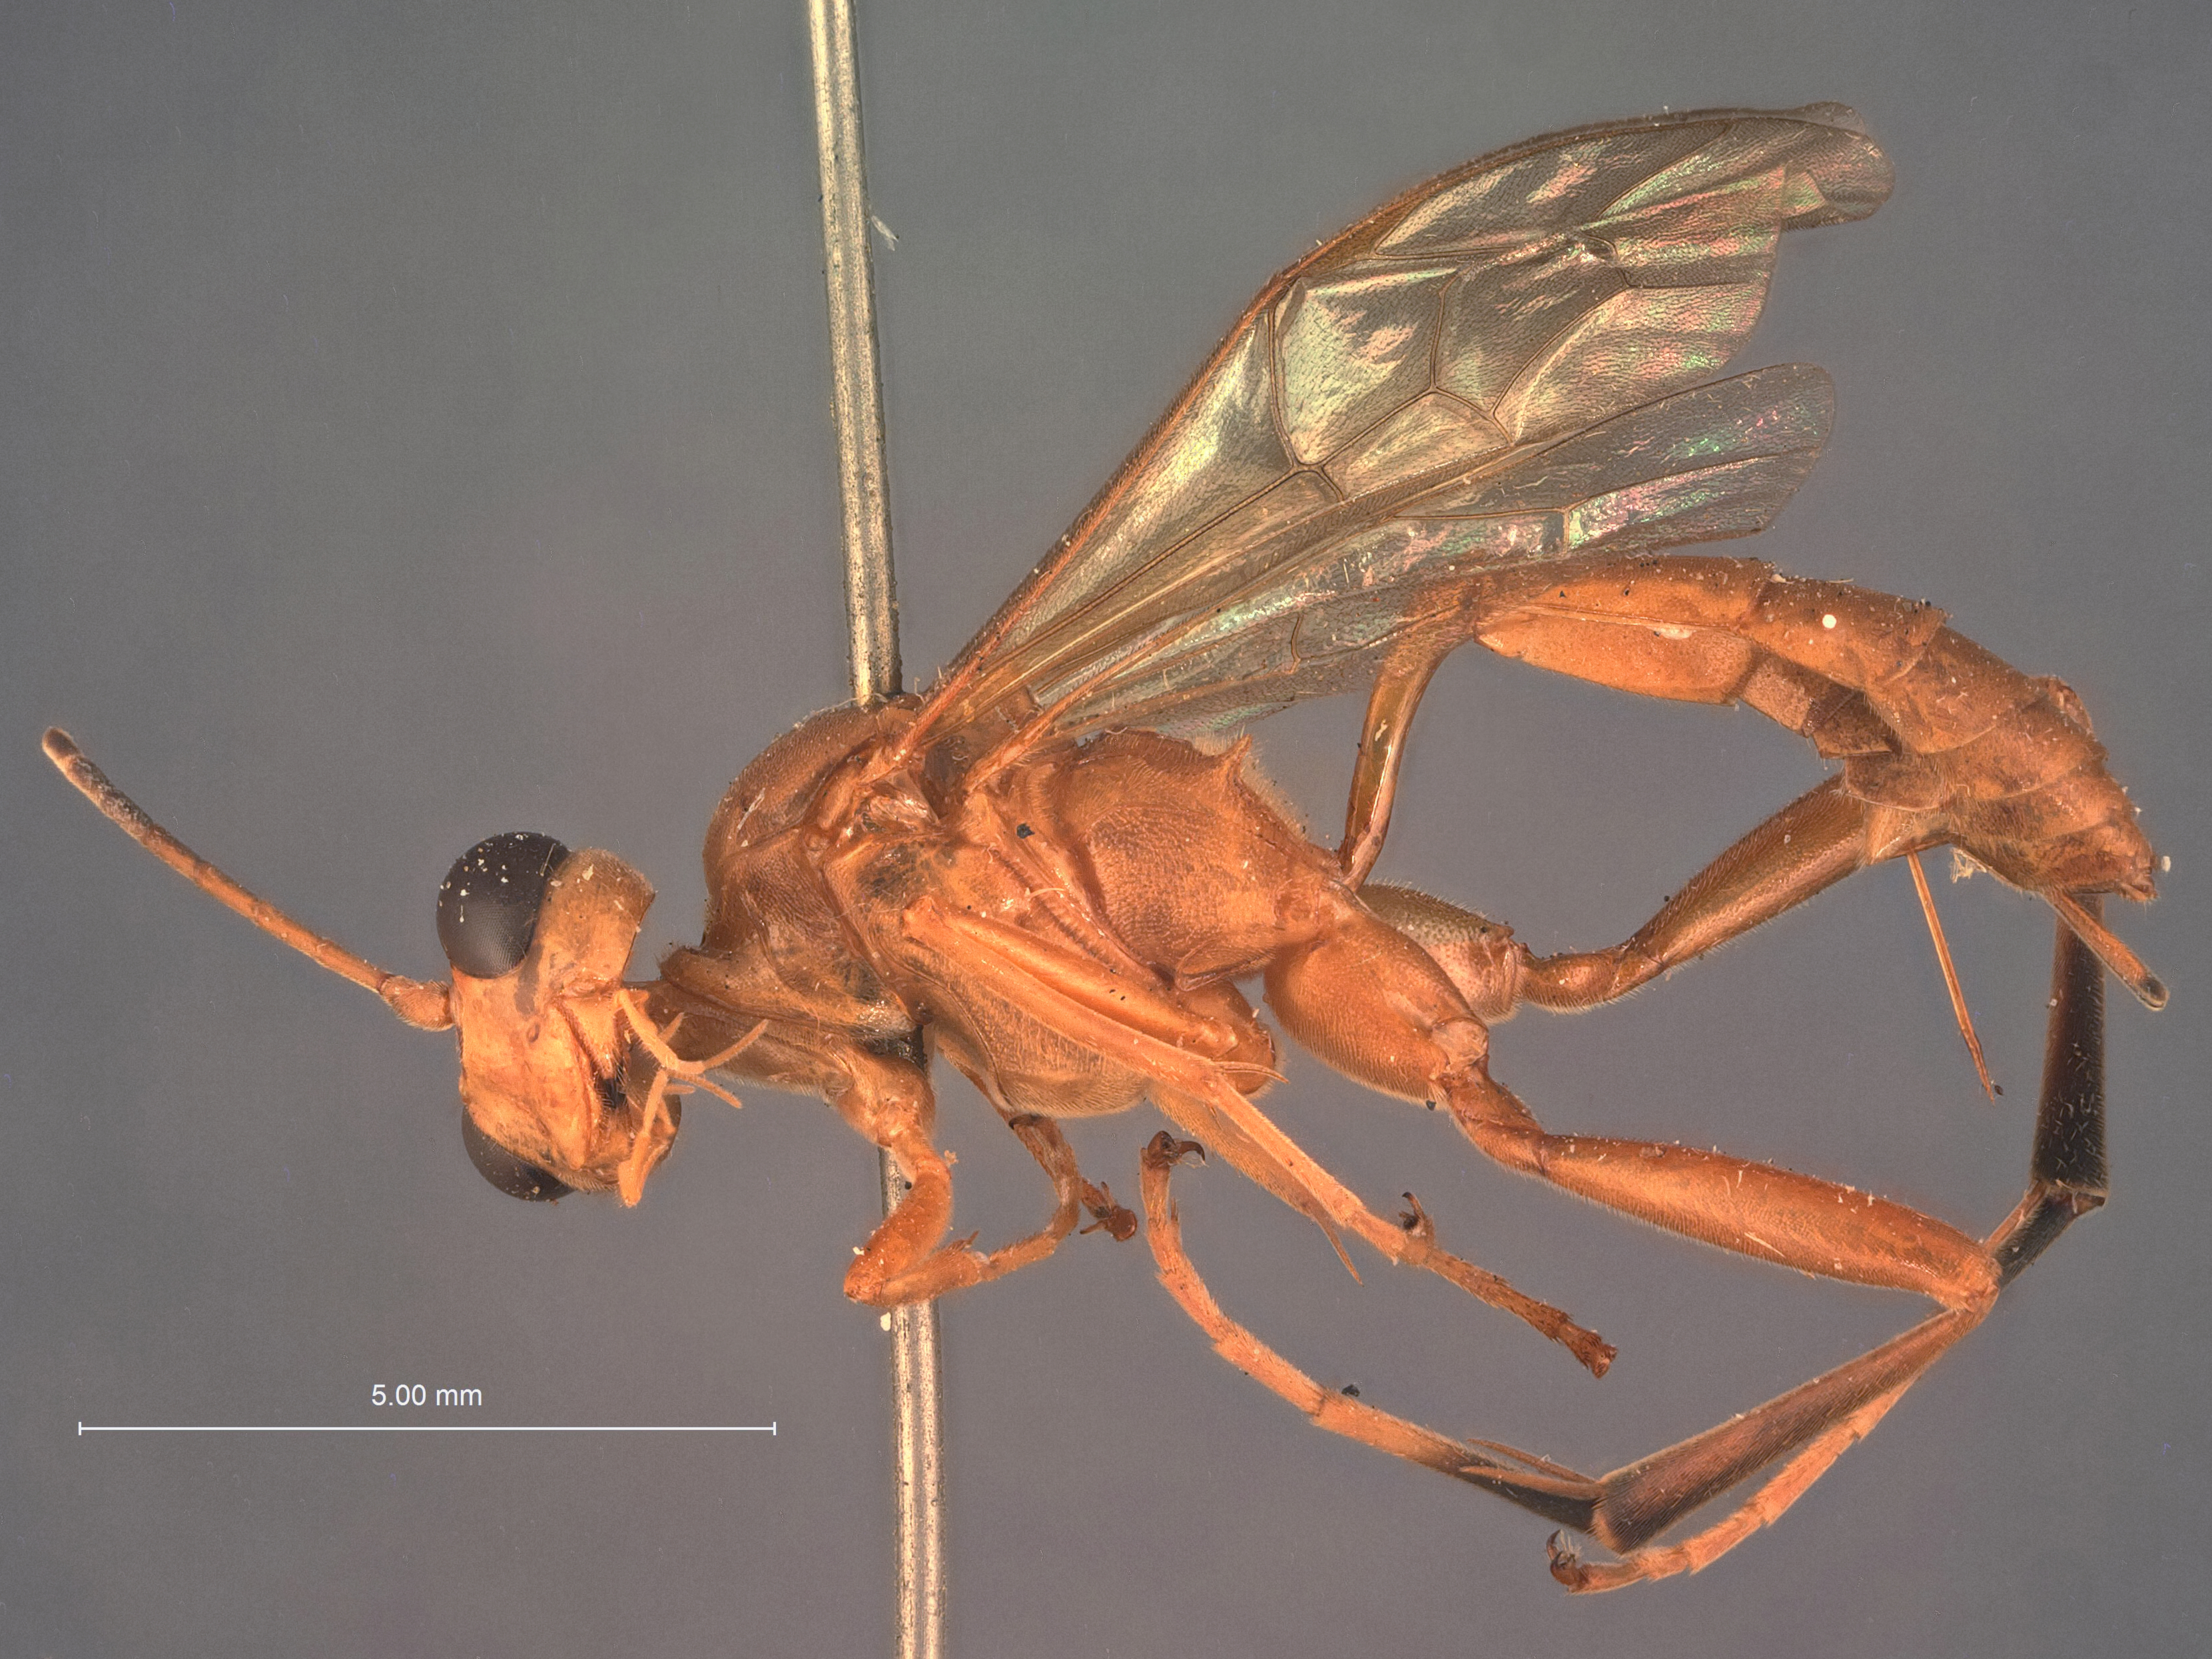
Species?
Acanthojoppa annulicornis
